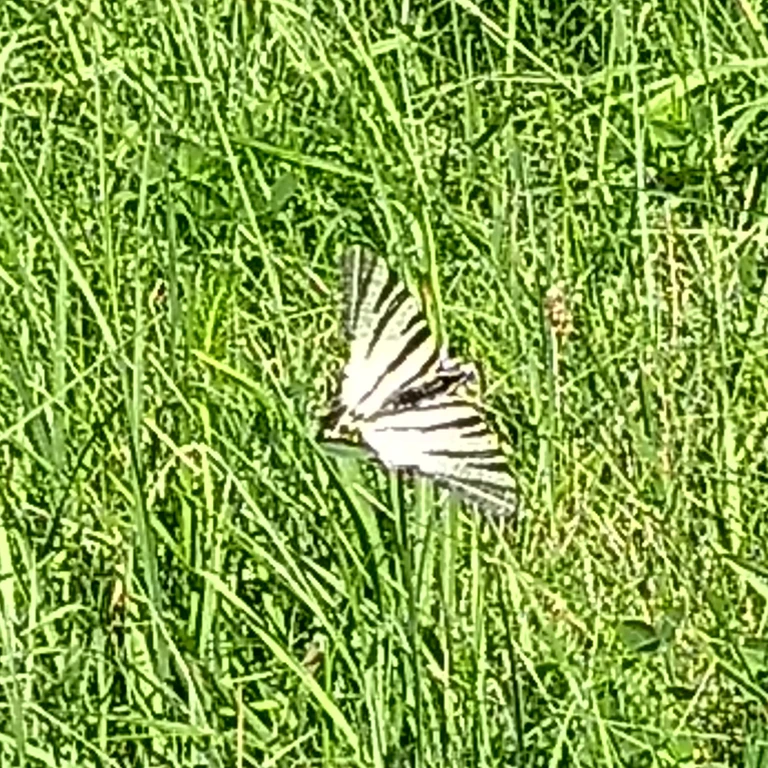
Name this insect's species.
Iphiclides podalirius
